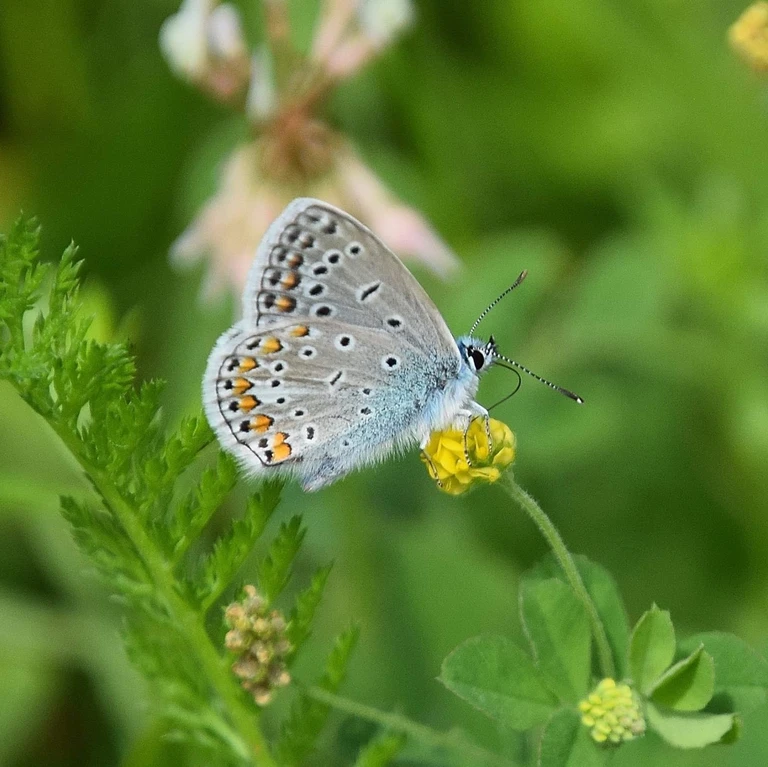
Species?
Polyommatus icarus
